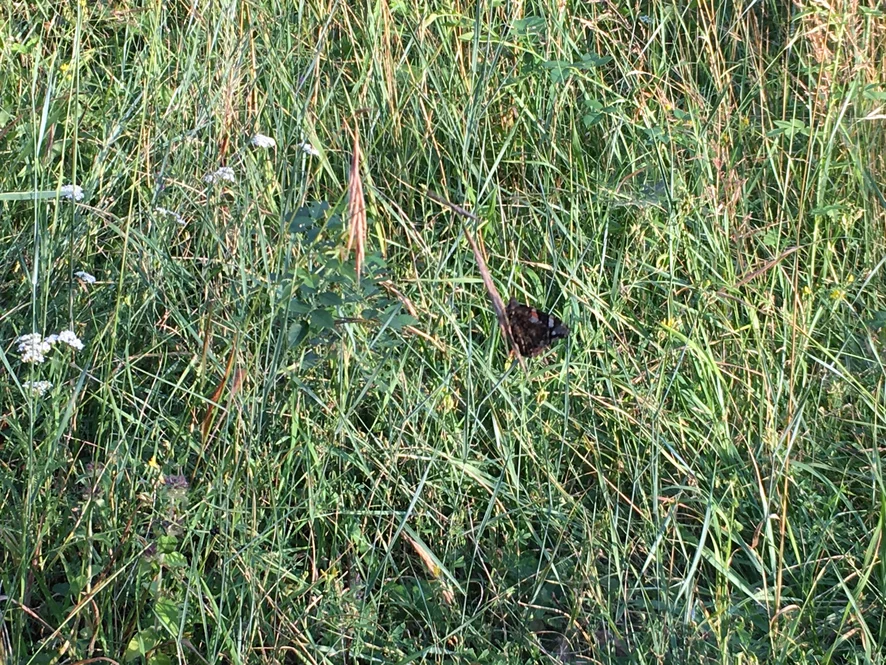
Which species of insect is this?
Vanessa atalanta
